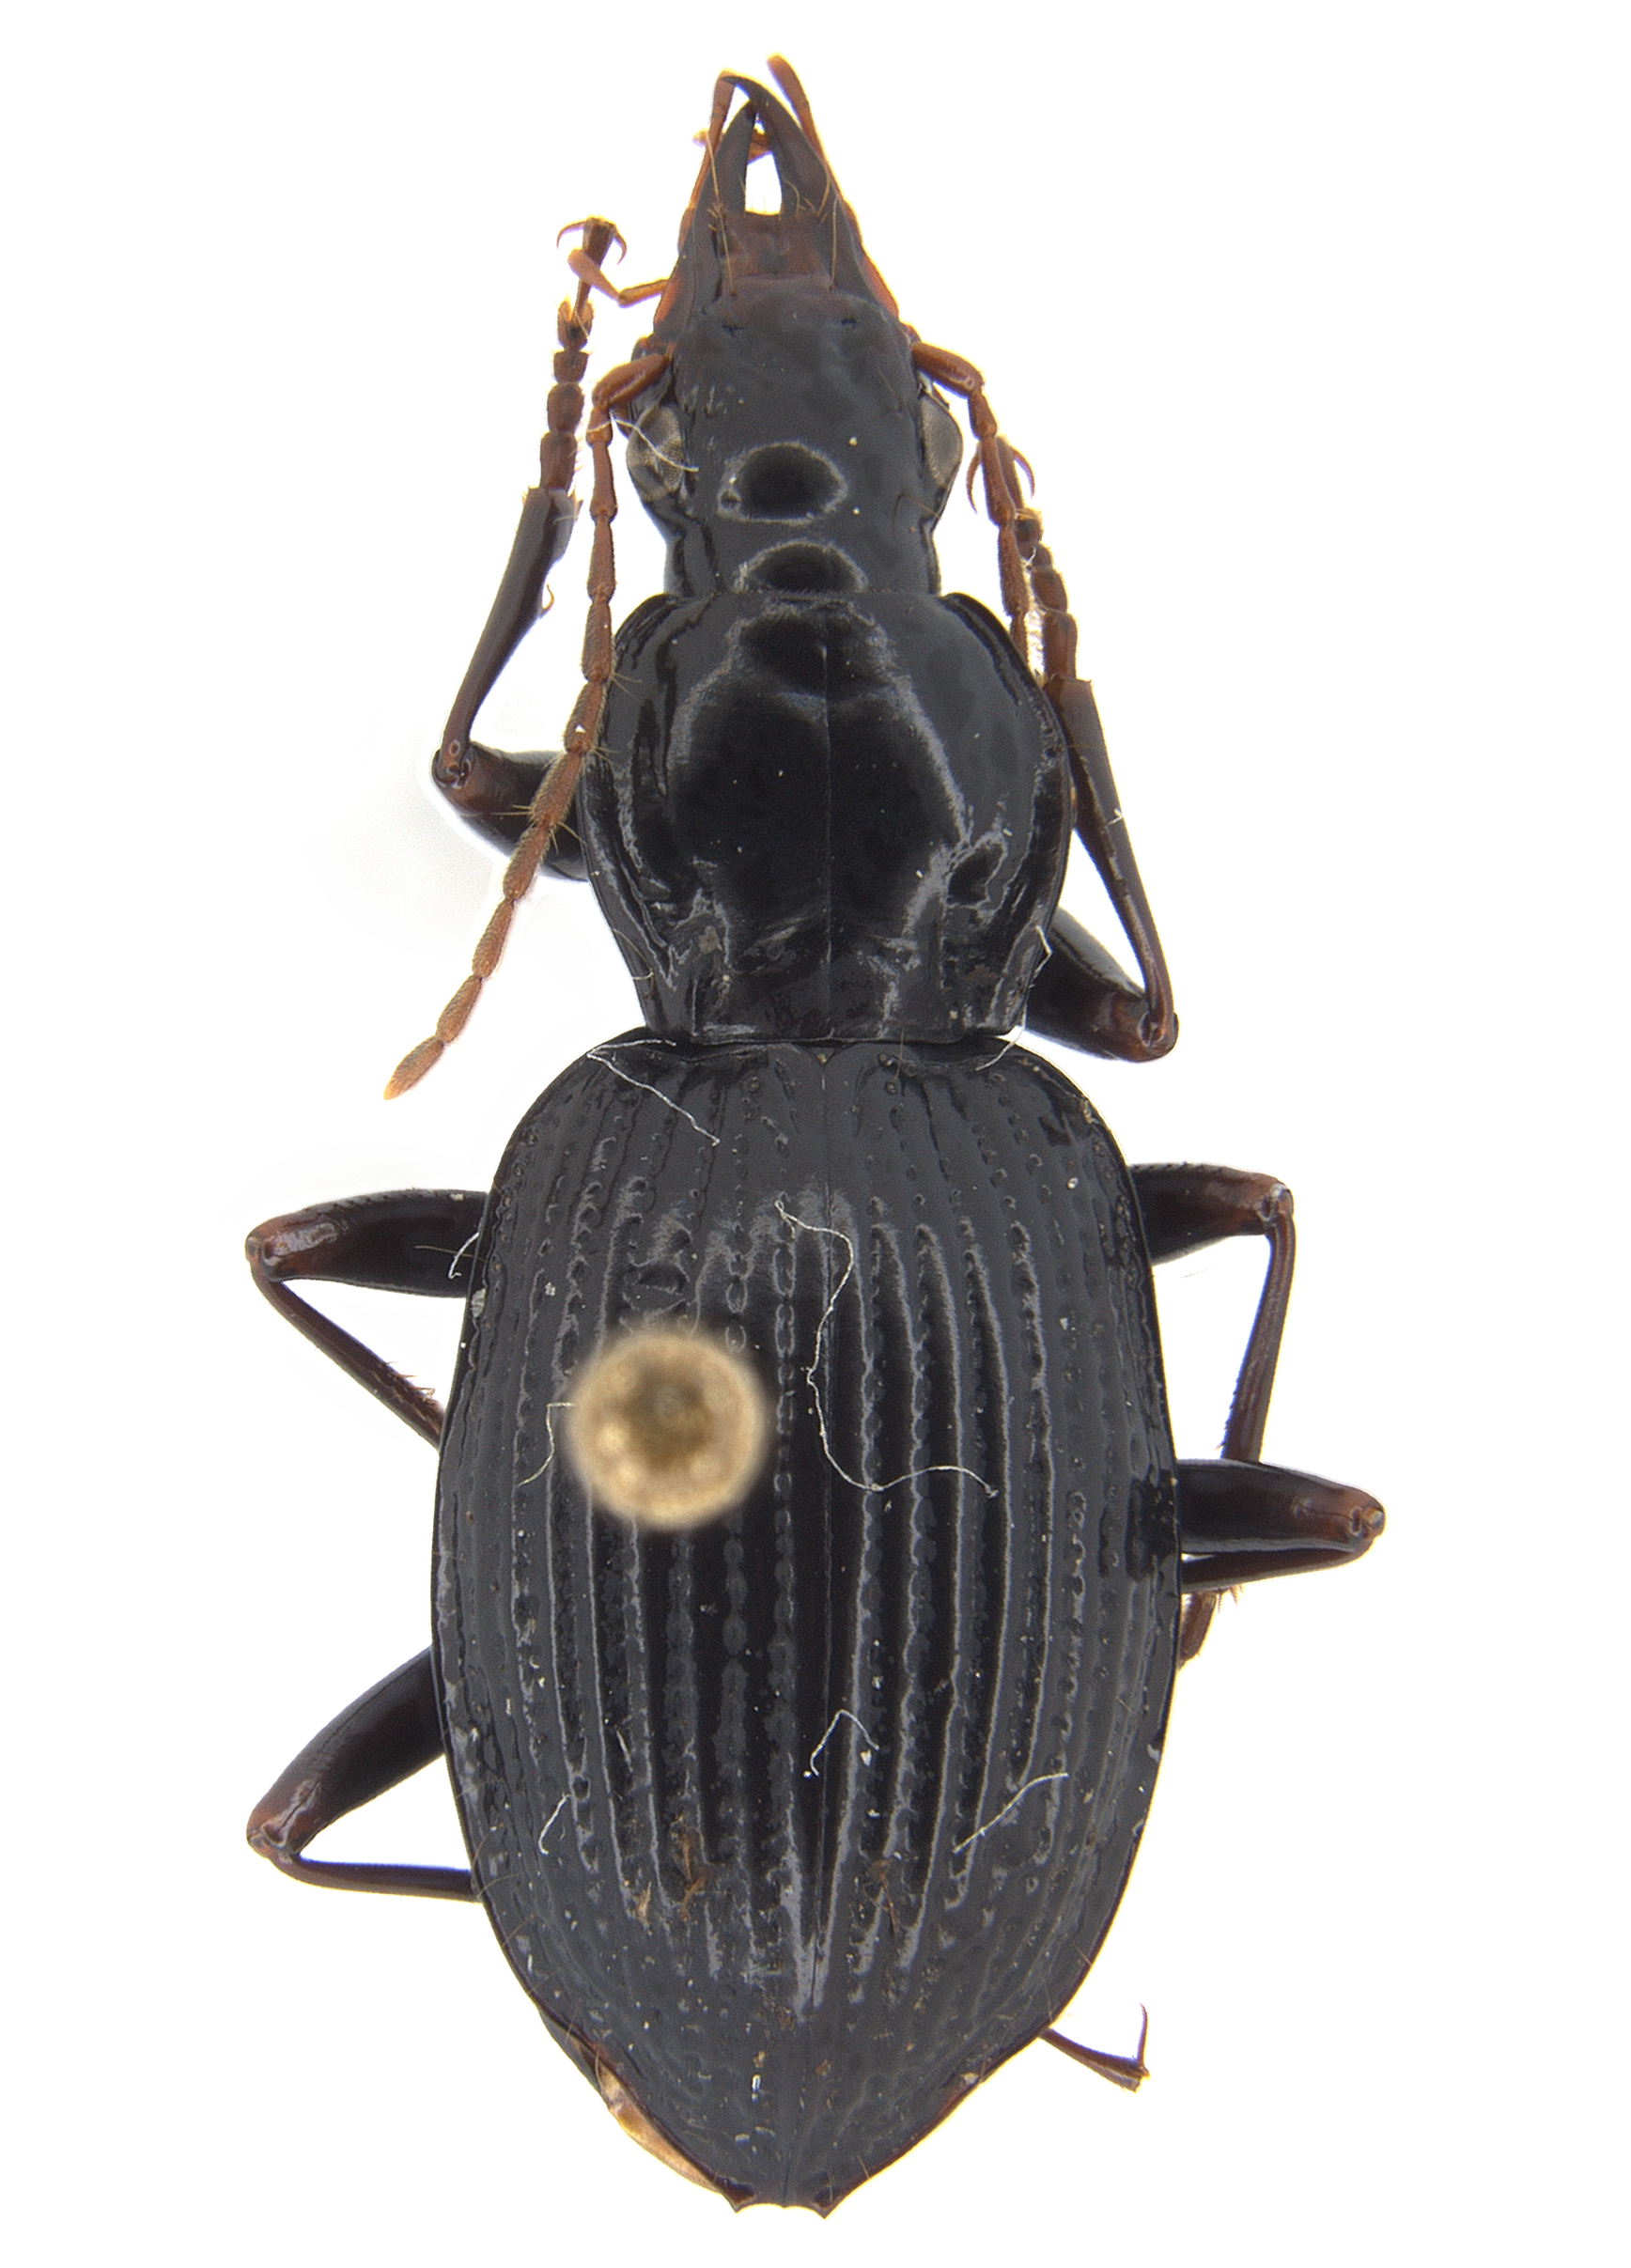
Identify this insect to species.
Cyrtolaus subiridescens
